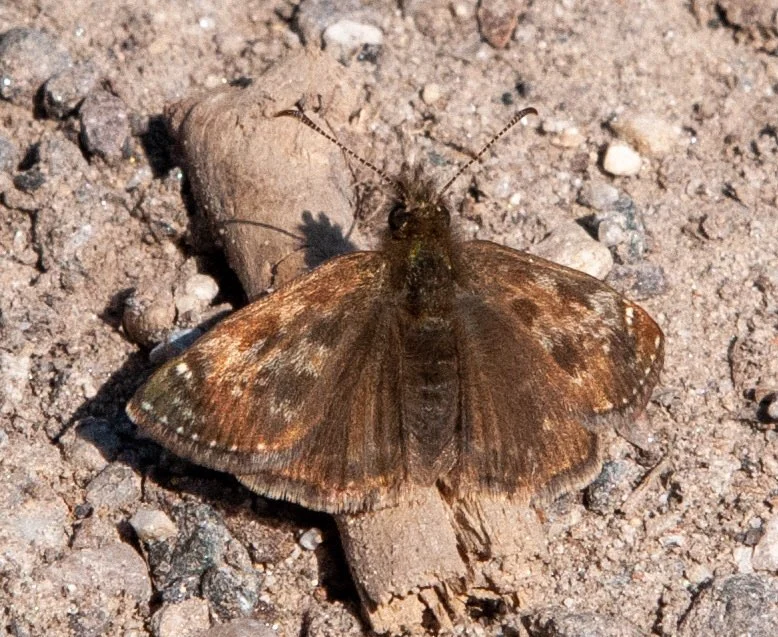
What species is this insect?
Erynnis tages
